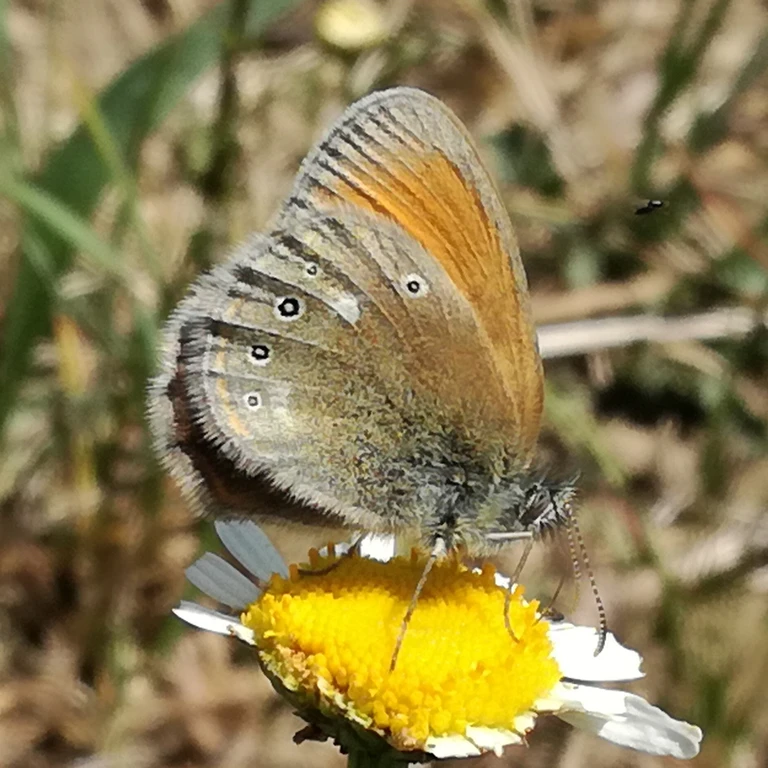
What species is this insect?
Coenonympha glycerion (also Coenonympha iphis)
